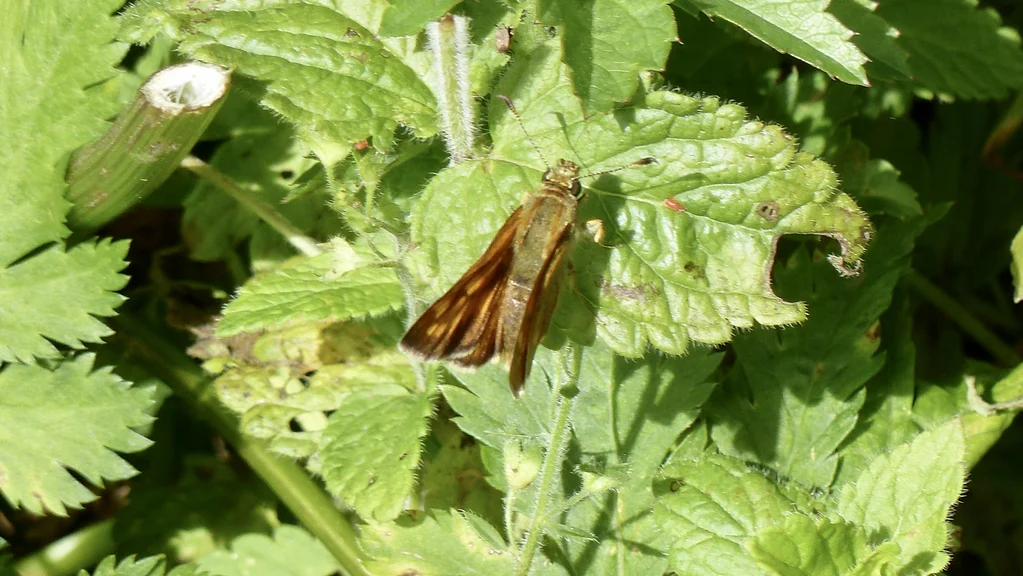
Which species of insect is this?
Ochlodes sylvanus (also Ochlodes venata)
